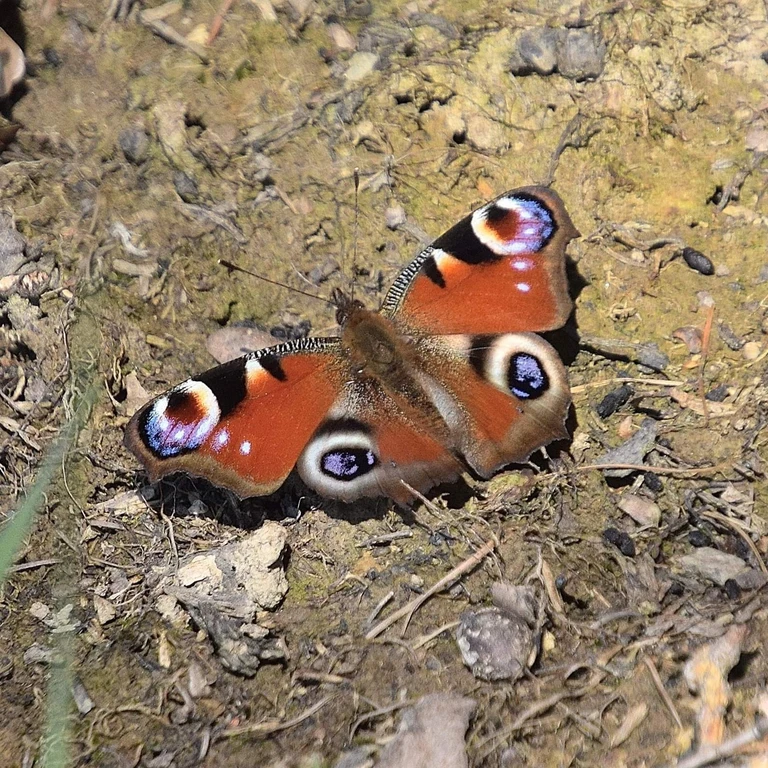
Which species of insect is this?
Aglais io
